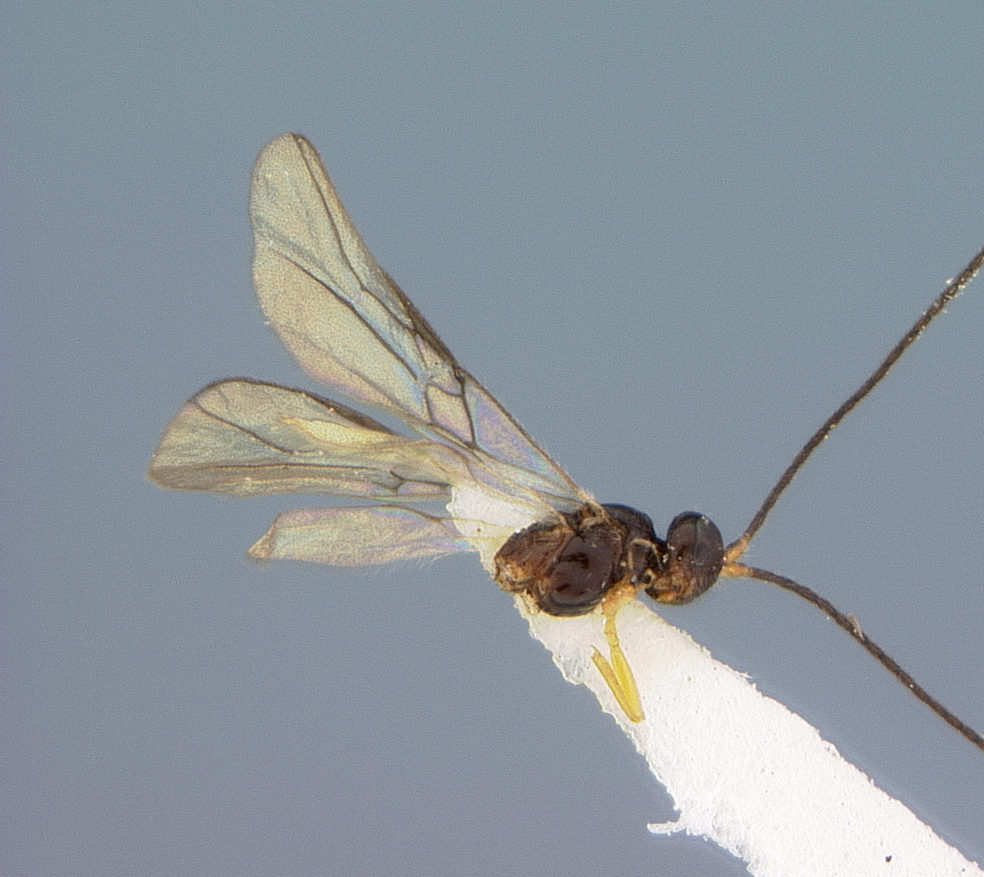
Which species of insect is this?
Opius krombeini
